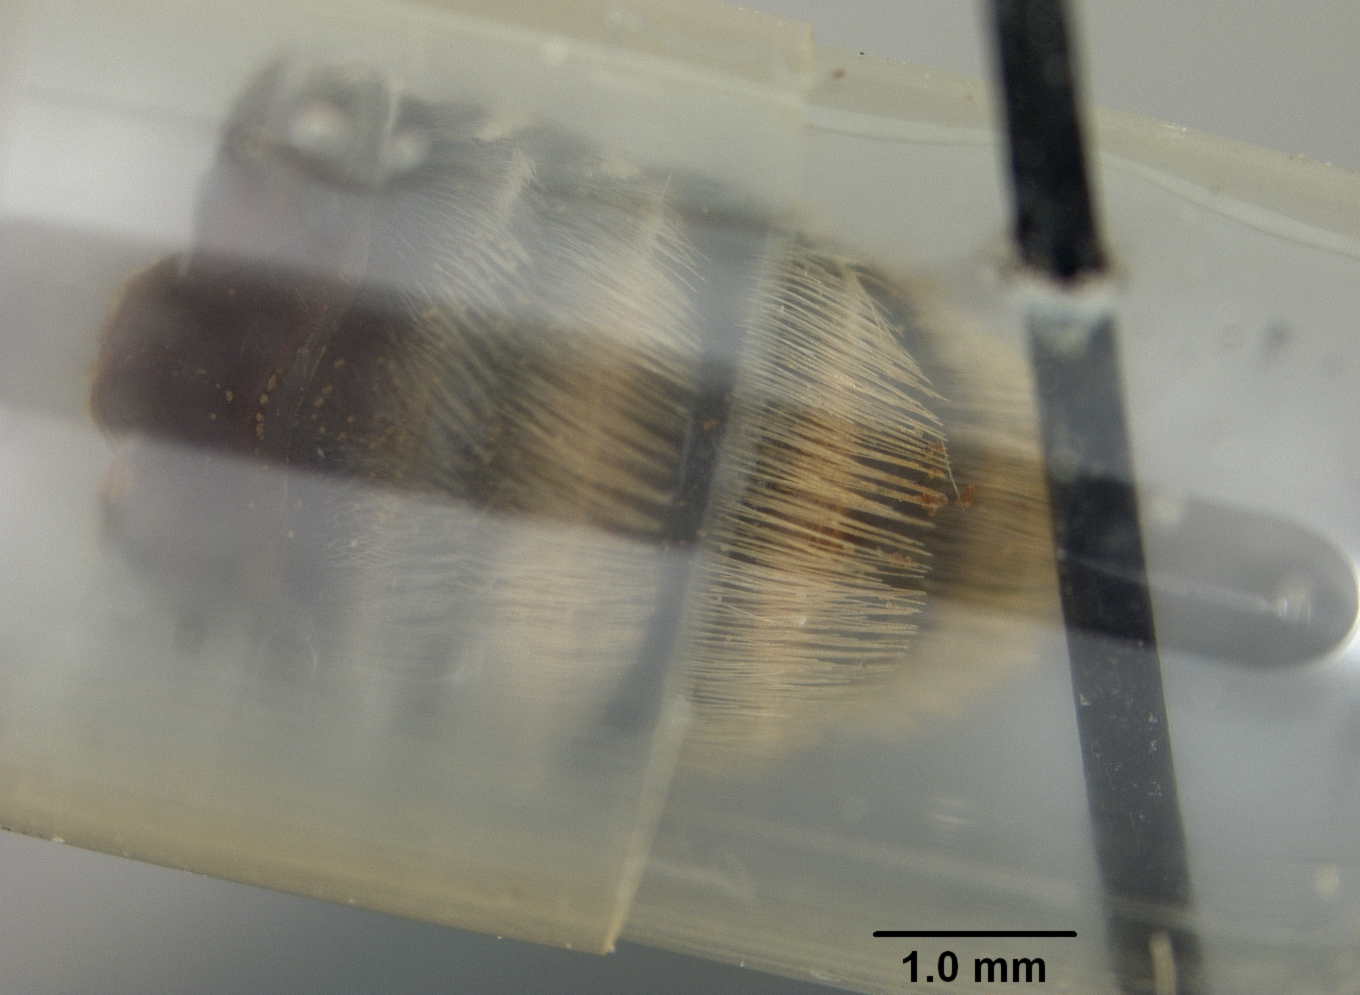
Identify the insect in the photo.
Megachile disparipennis
